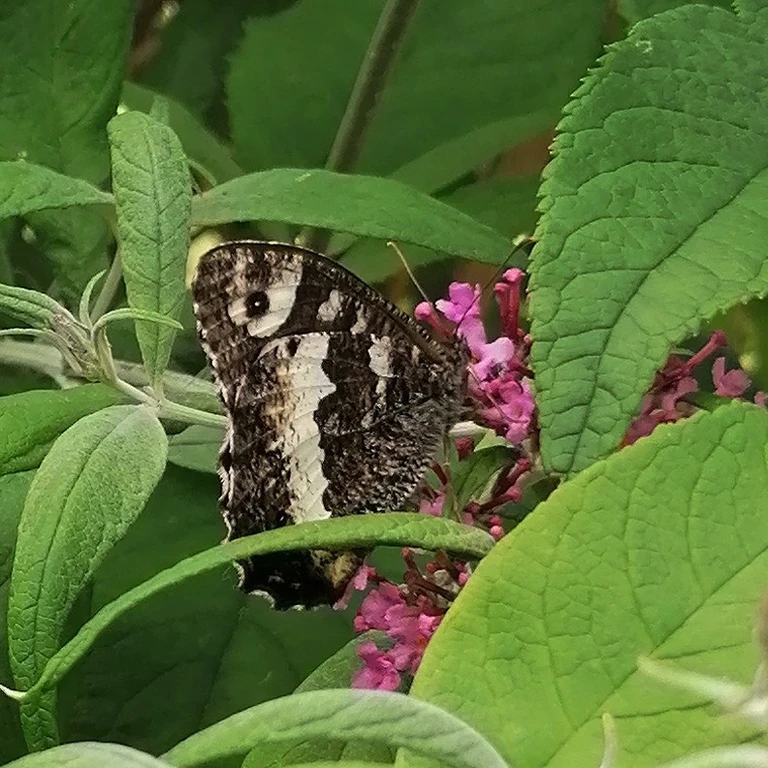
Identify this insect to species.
Brintesia circe
